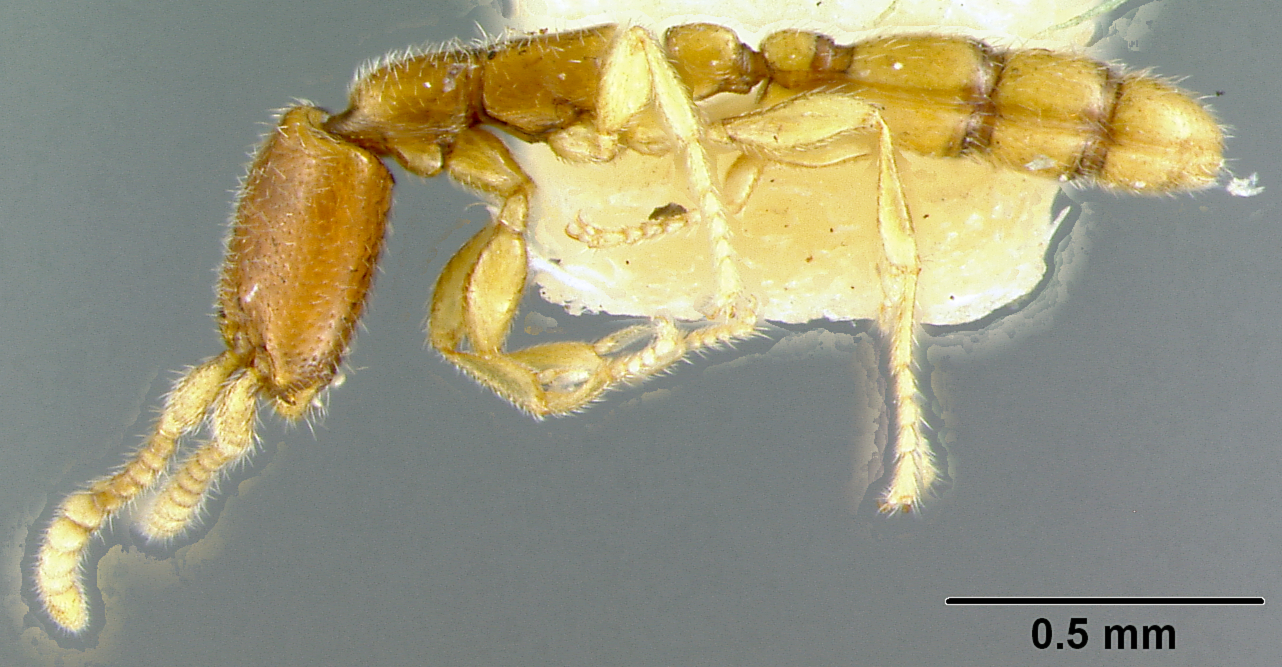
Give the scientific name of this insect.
Leptanilloides biconstricta
